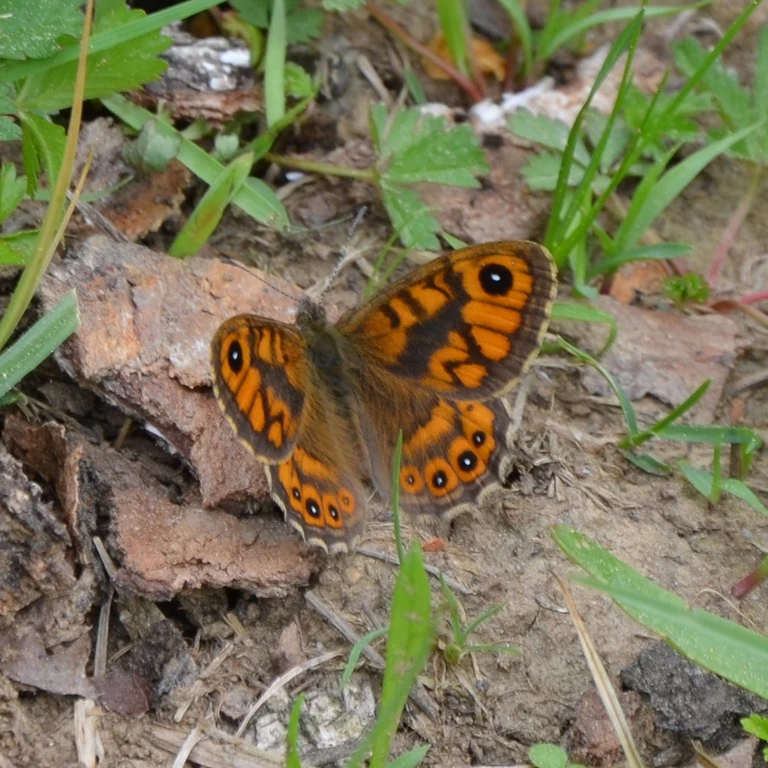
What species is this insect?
Lasiommata megera (also Pararge megera)
